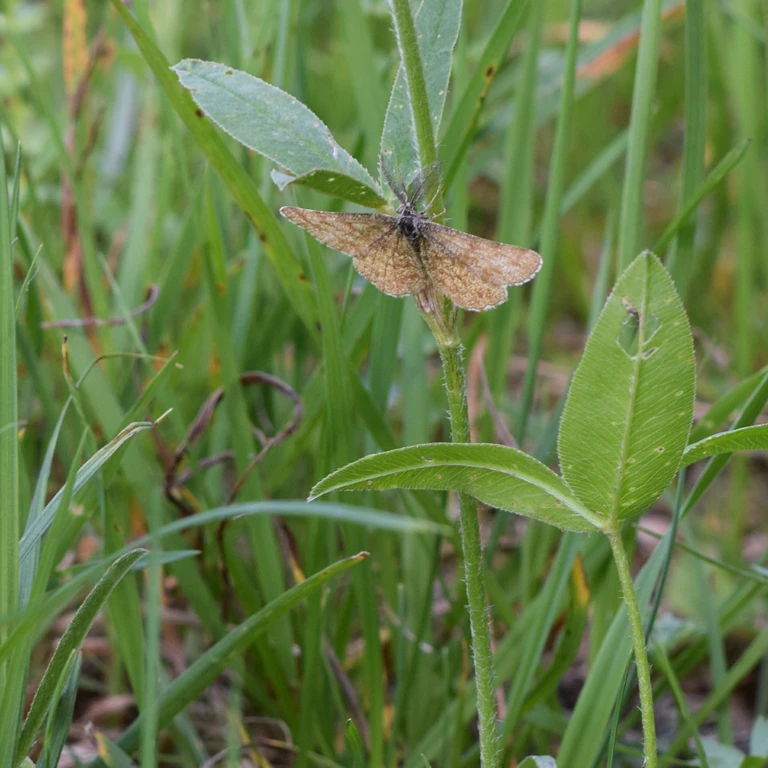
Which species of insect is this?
Ematurga atomaria
